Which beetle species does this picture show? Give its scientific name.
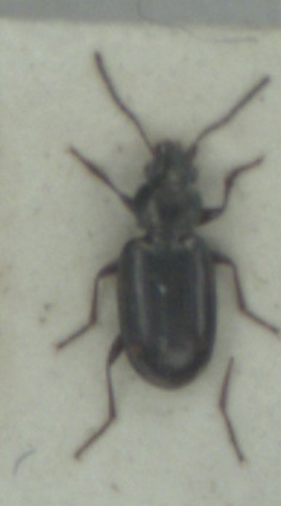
Bembidion varium
